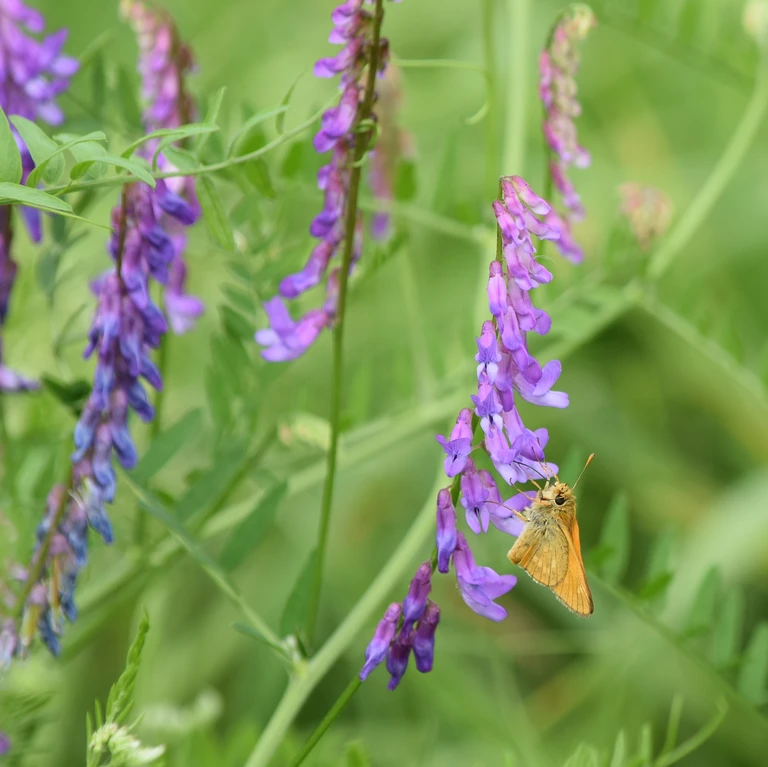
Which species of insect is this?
Ochlodes sylvanus (also Ochlodes venata)
